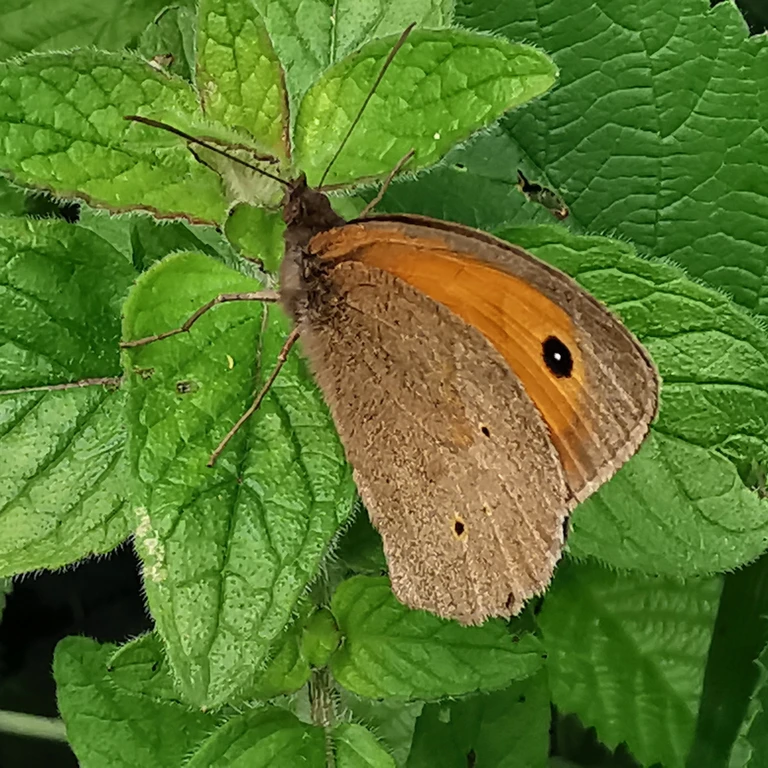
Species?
Maniola jurtina
